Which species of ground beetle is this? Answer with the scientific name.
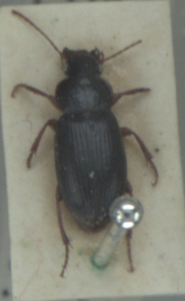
Ophonus rufibarbis
